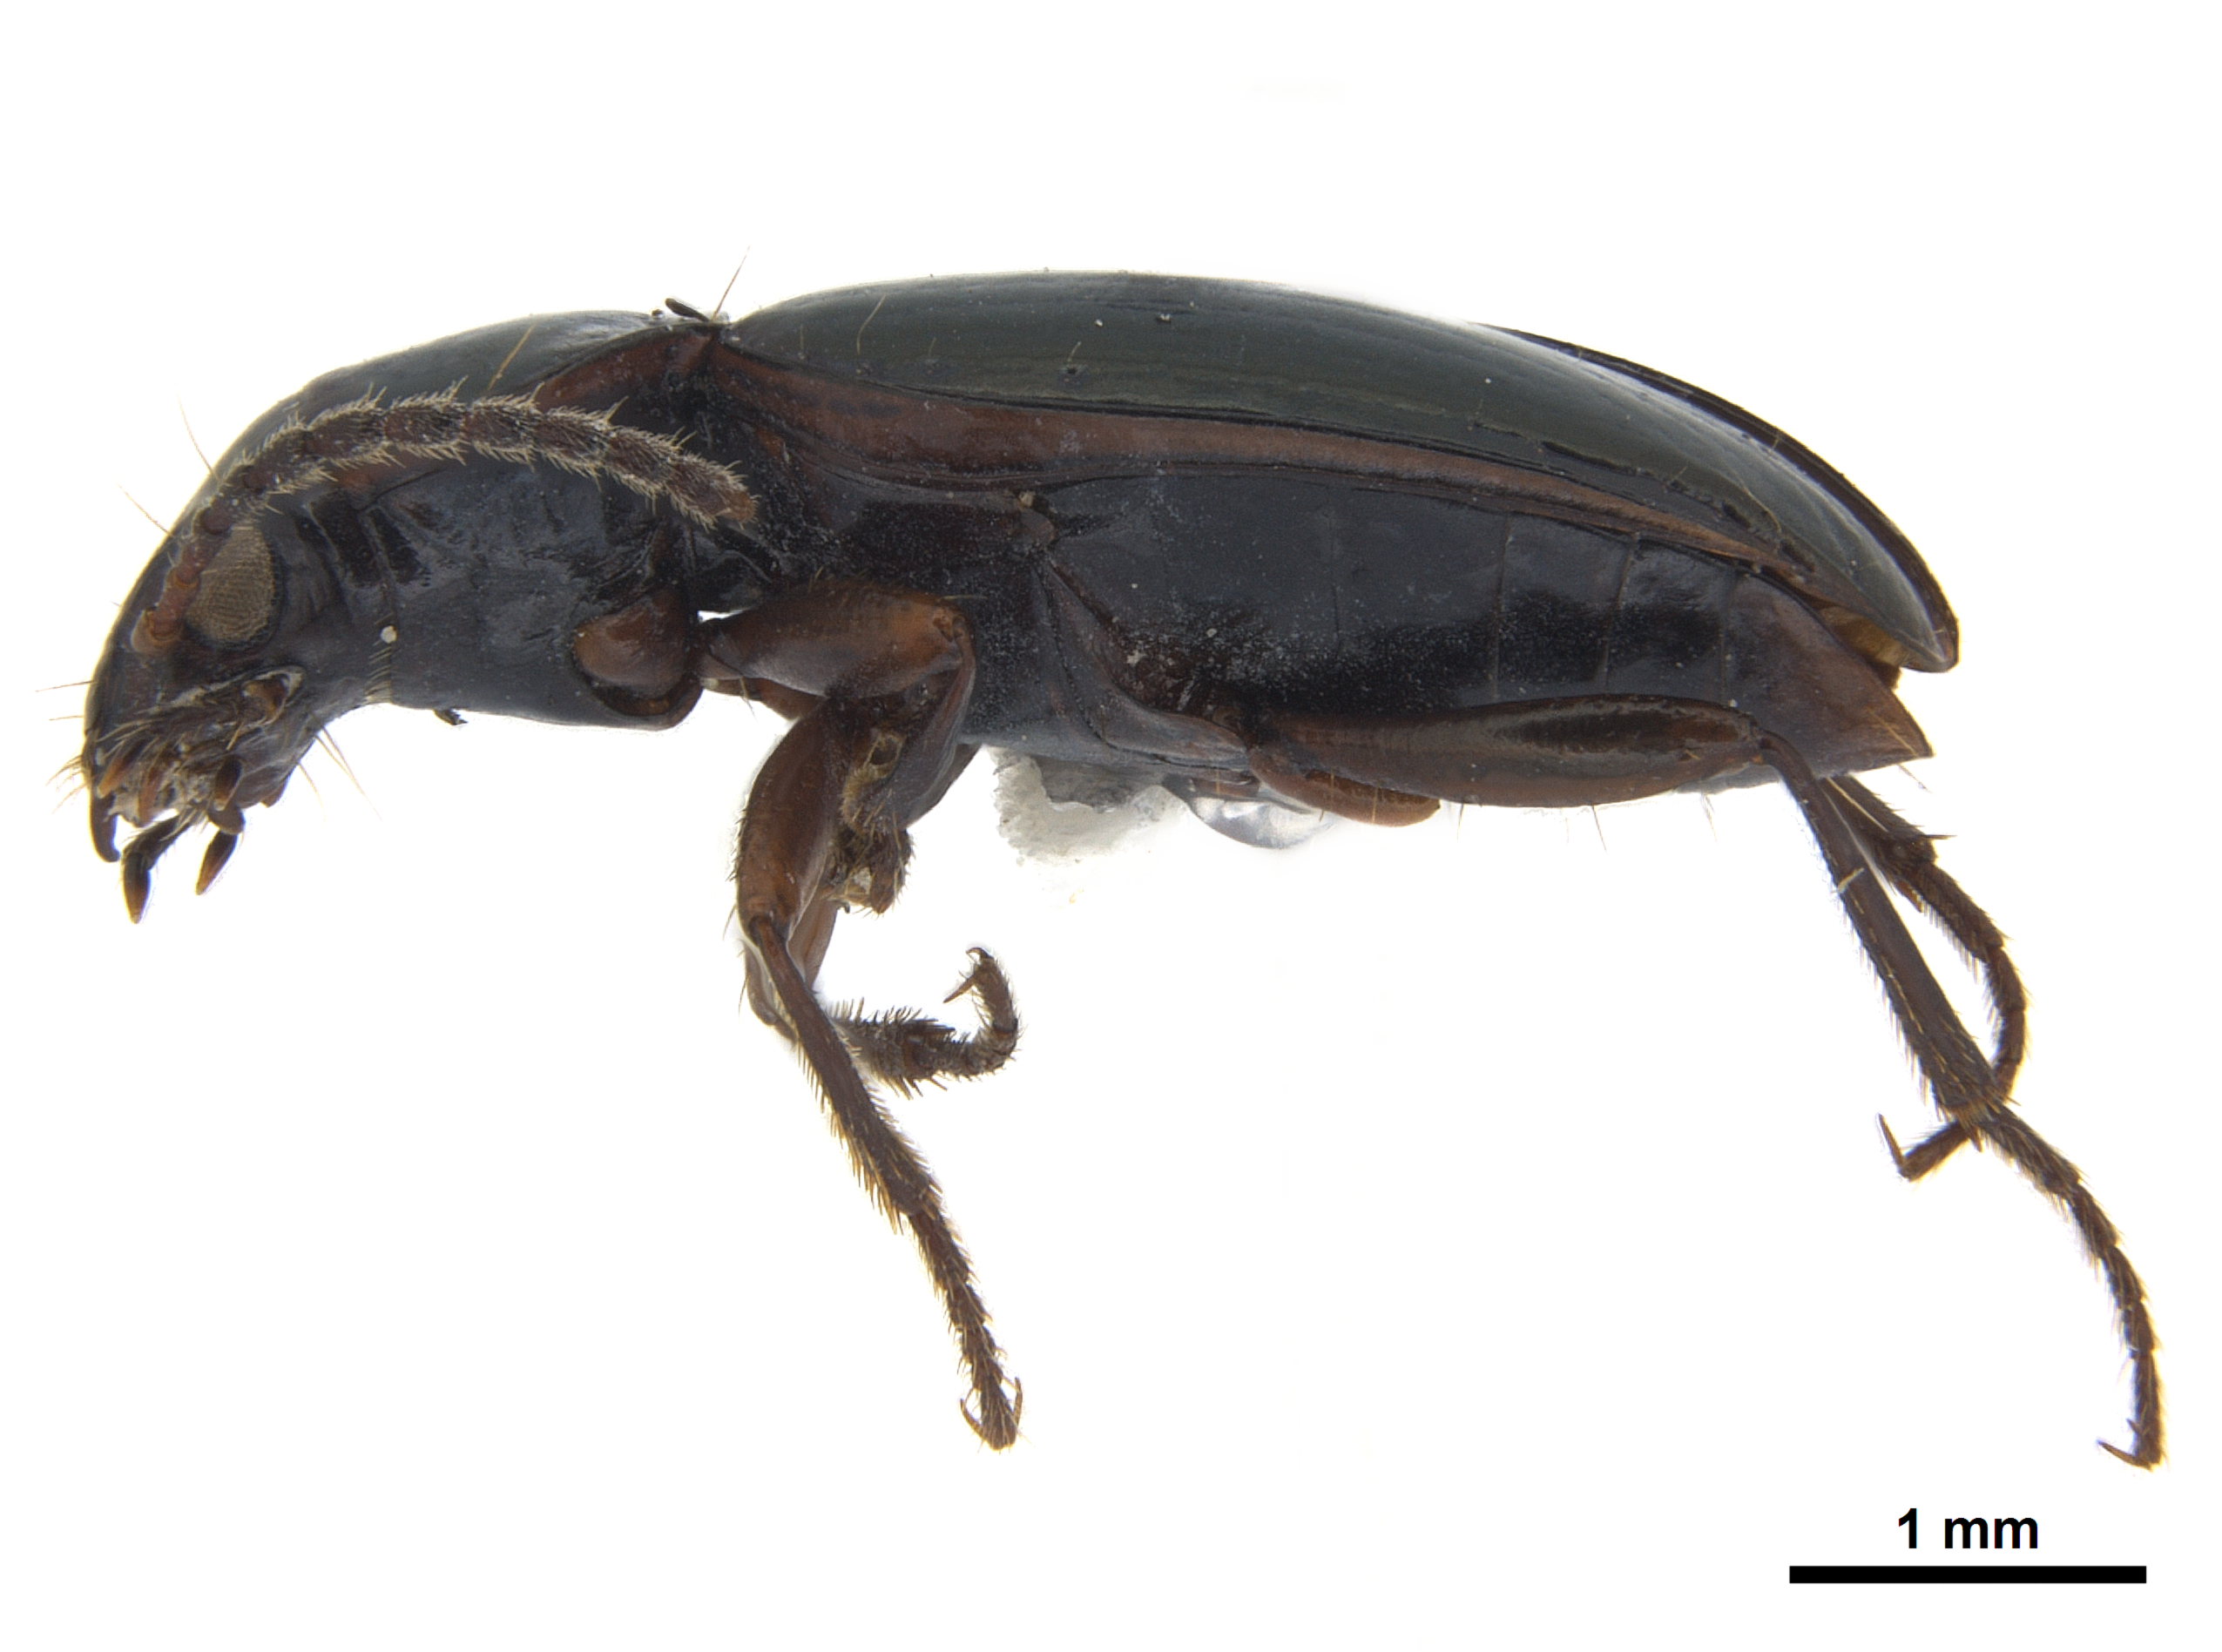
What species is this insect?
Merizodus soledadinus
